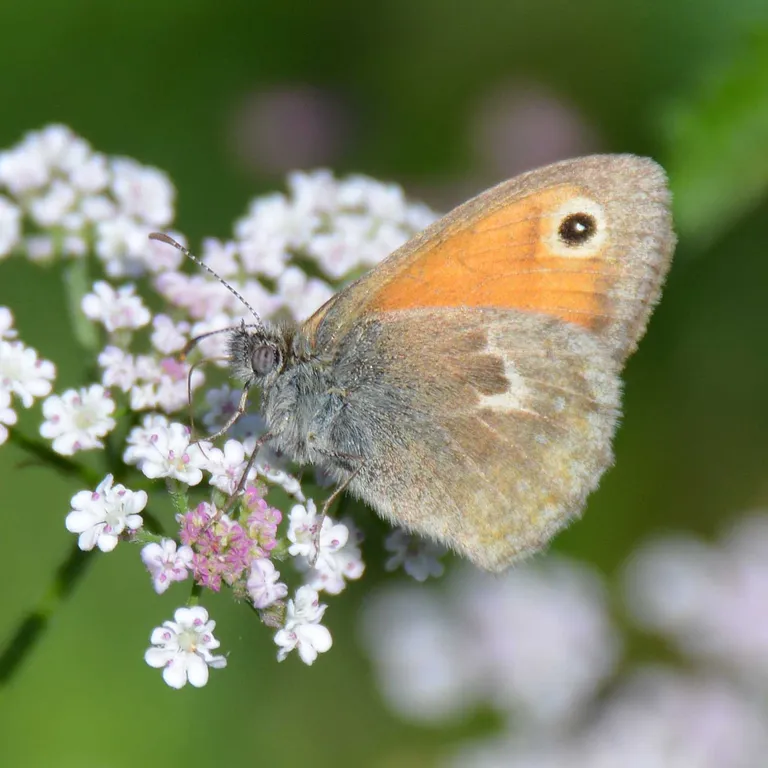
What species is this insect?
Coenonympha pamphilus
